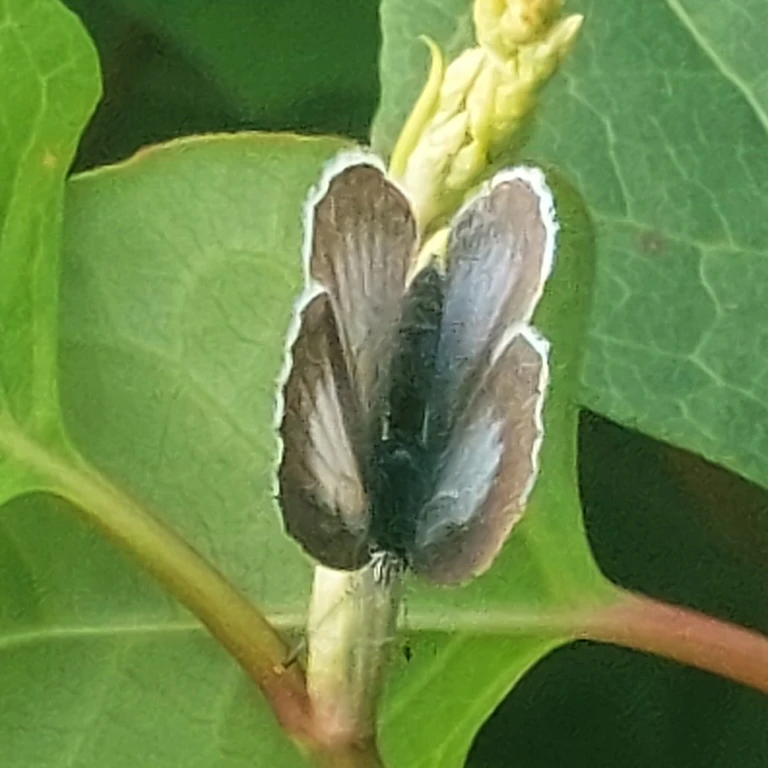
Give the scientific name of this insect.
Celastrina argiolus
